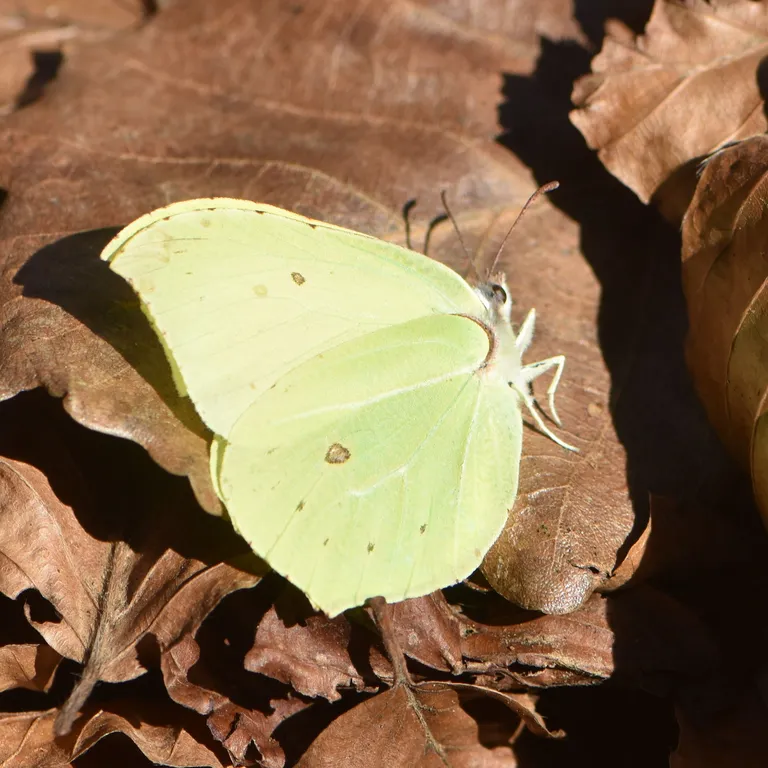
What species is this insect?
Gonepteryx rhamni
